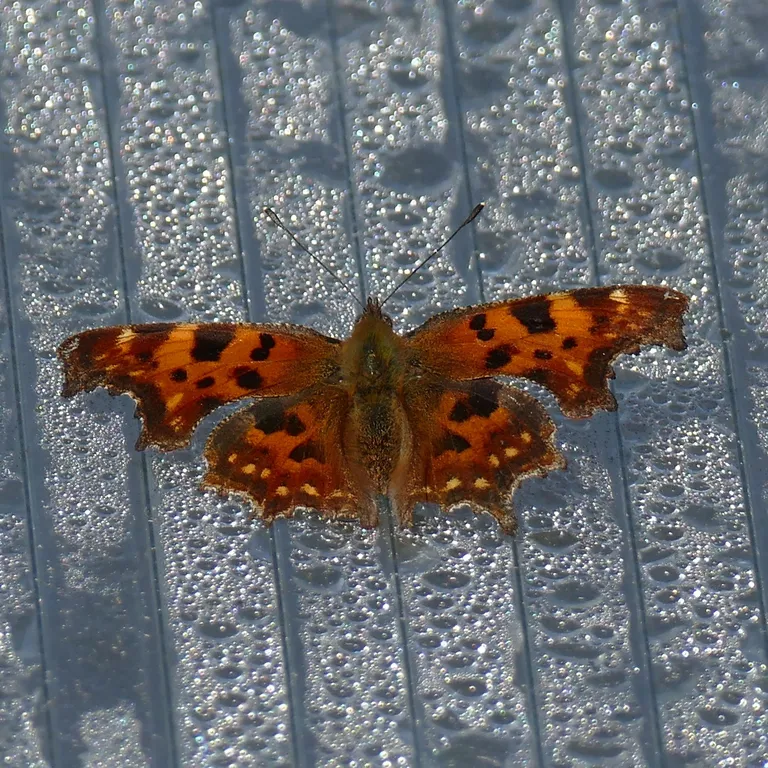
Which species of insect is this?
Polygonia c-album
